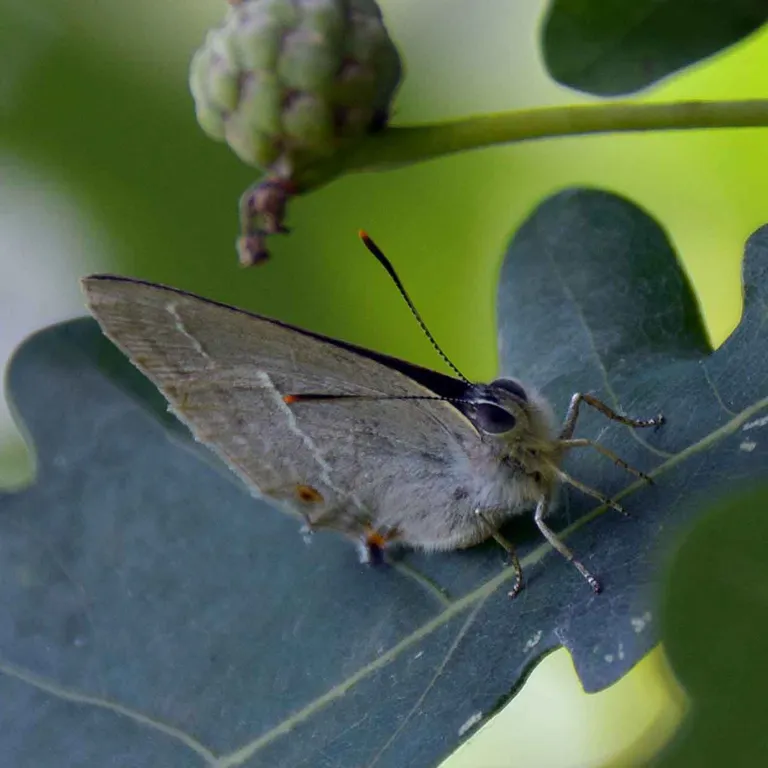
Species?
Favonius quercus (also Quercusia quercus)
